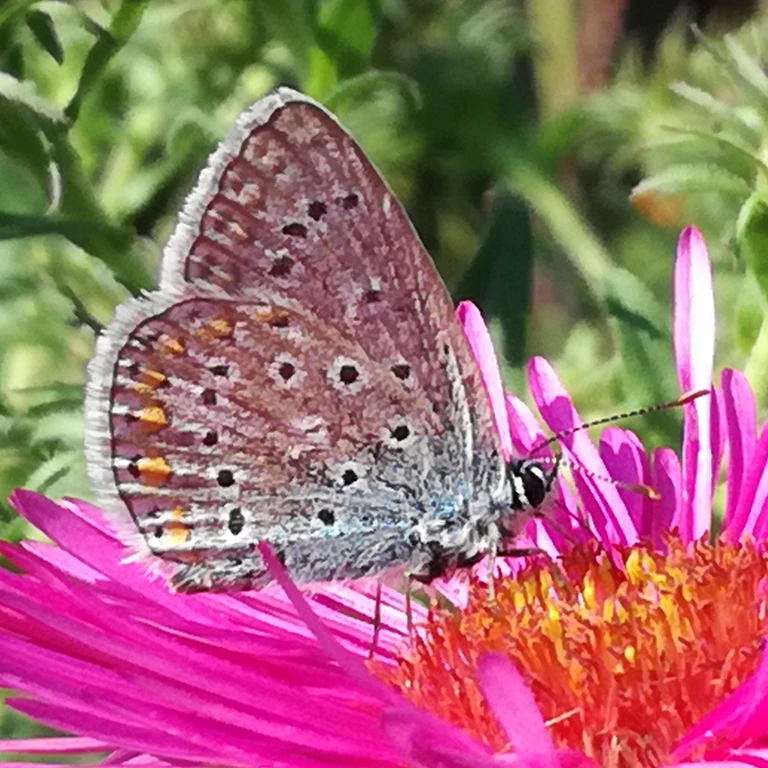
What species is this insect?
Polyommatus icarus
